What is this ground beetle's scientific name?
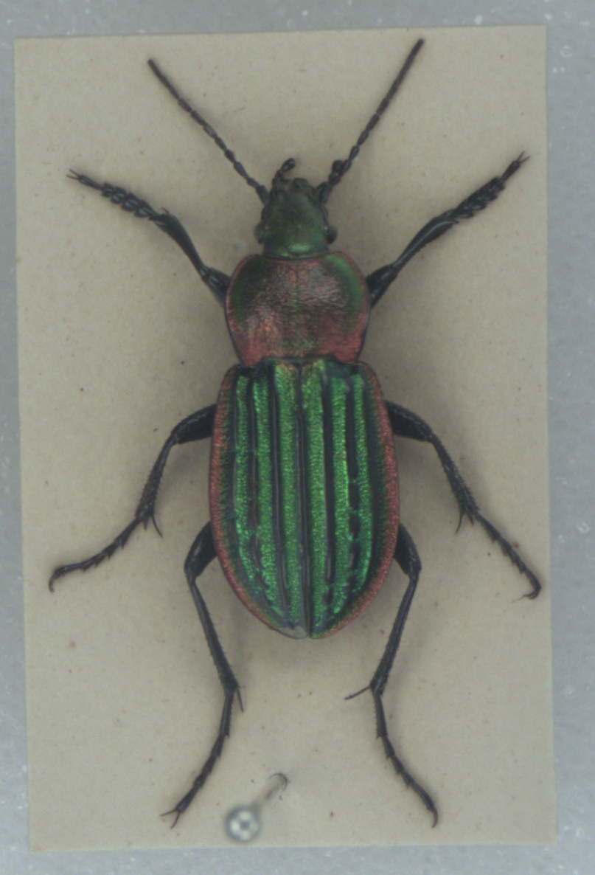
Carabus nitens
